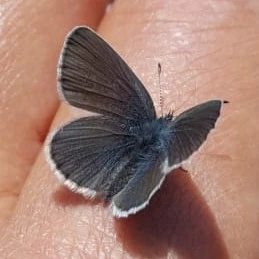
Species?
Cupido minimus
